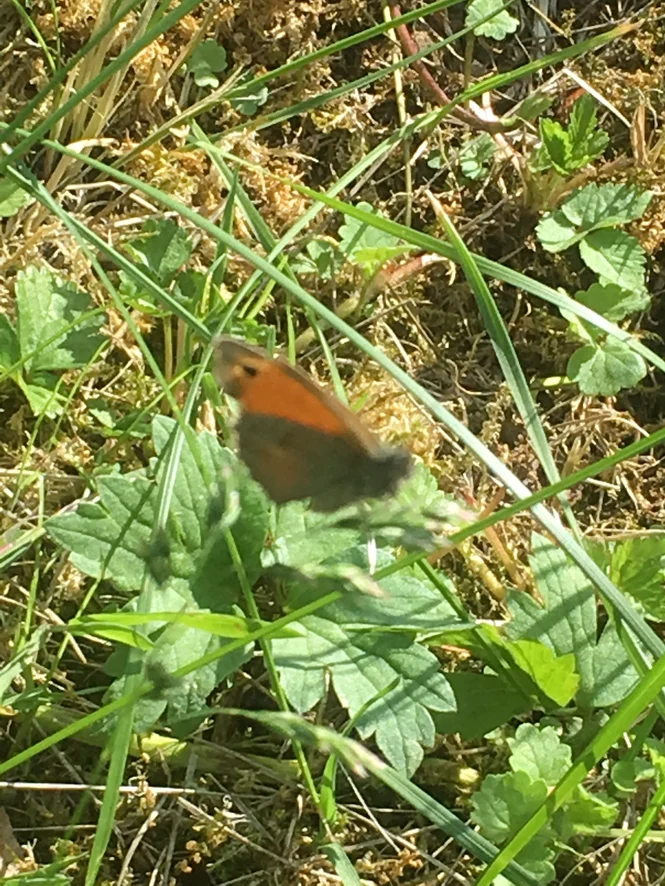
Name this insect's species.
Coenonympha pamphilus
